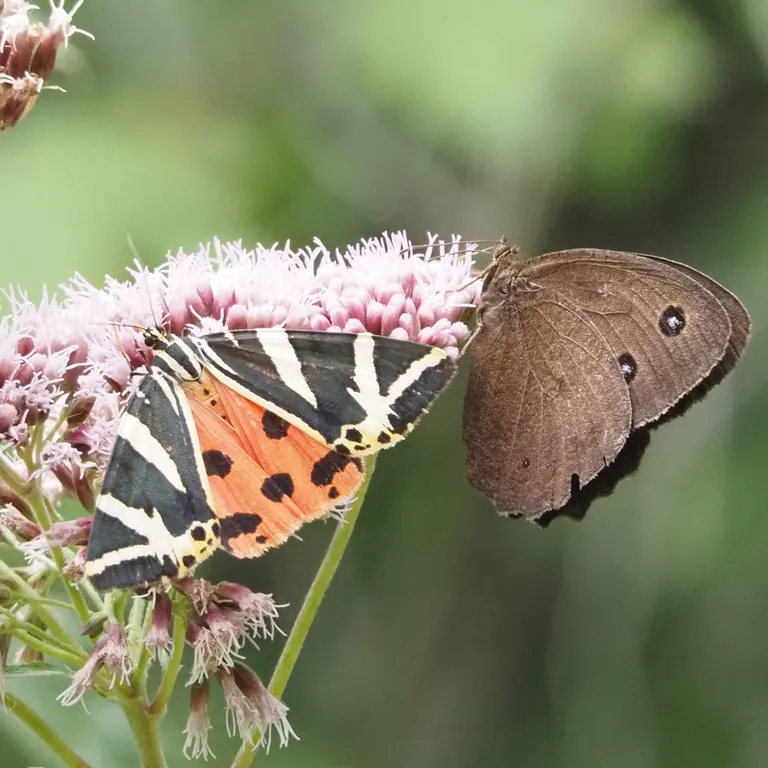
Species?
Euplagia quadripunctaria
